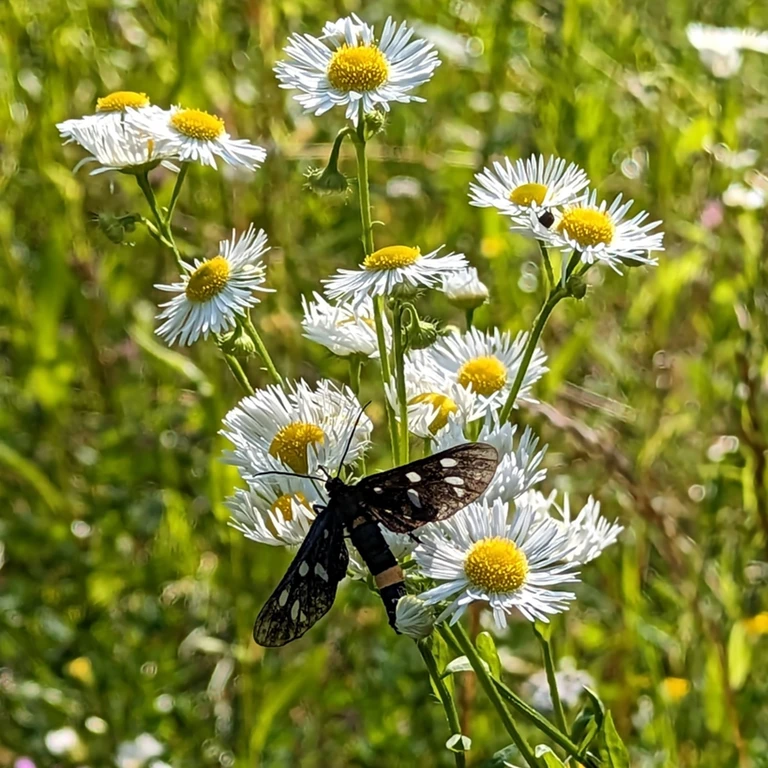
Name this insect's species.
Amata phegea
